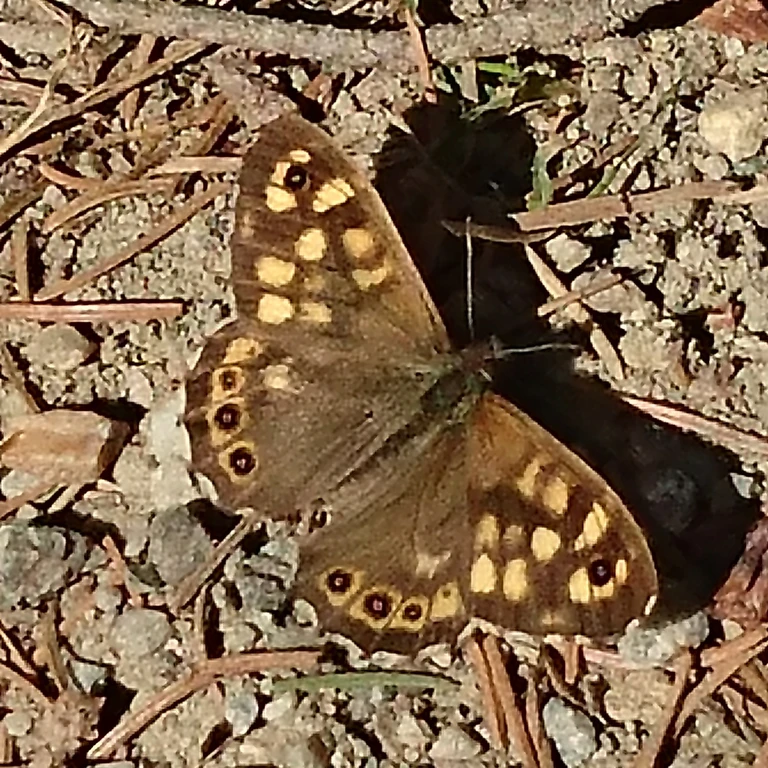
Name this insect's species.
Pararge aegeria
